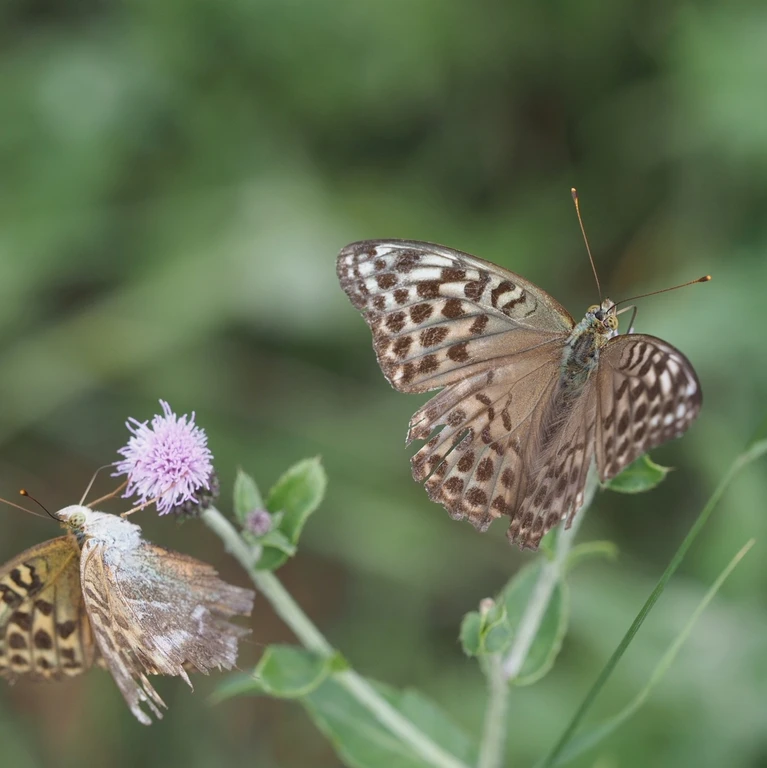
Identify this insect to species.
Argynnis paphia
